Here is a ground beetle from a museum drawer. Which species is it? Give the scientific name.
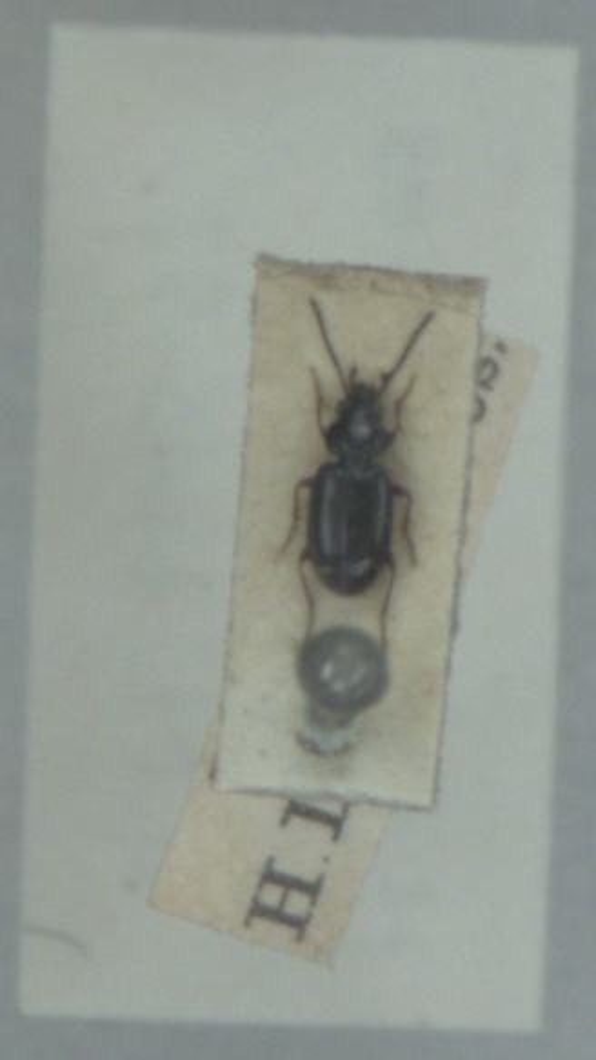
Bembidion guttula
